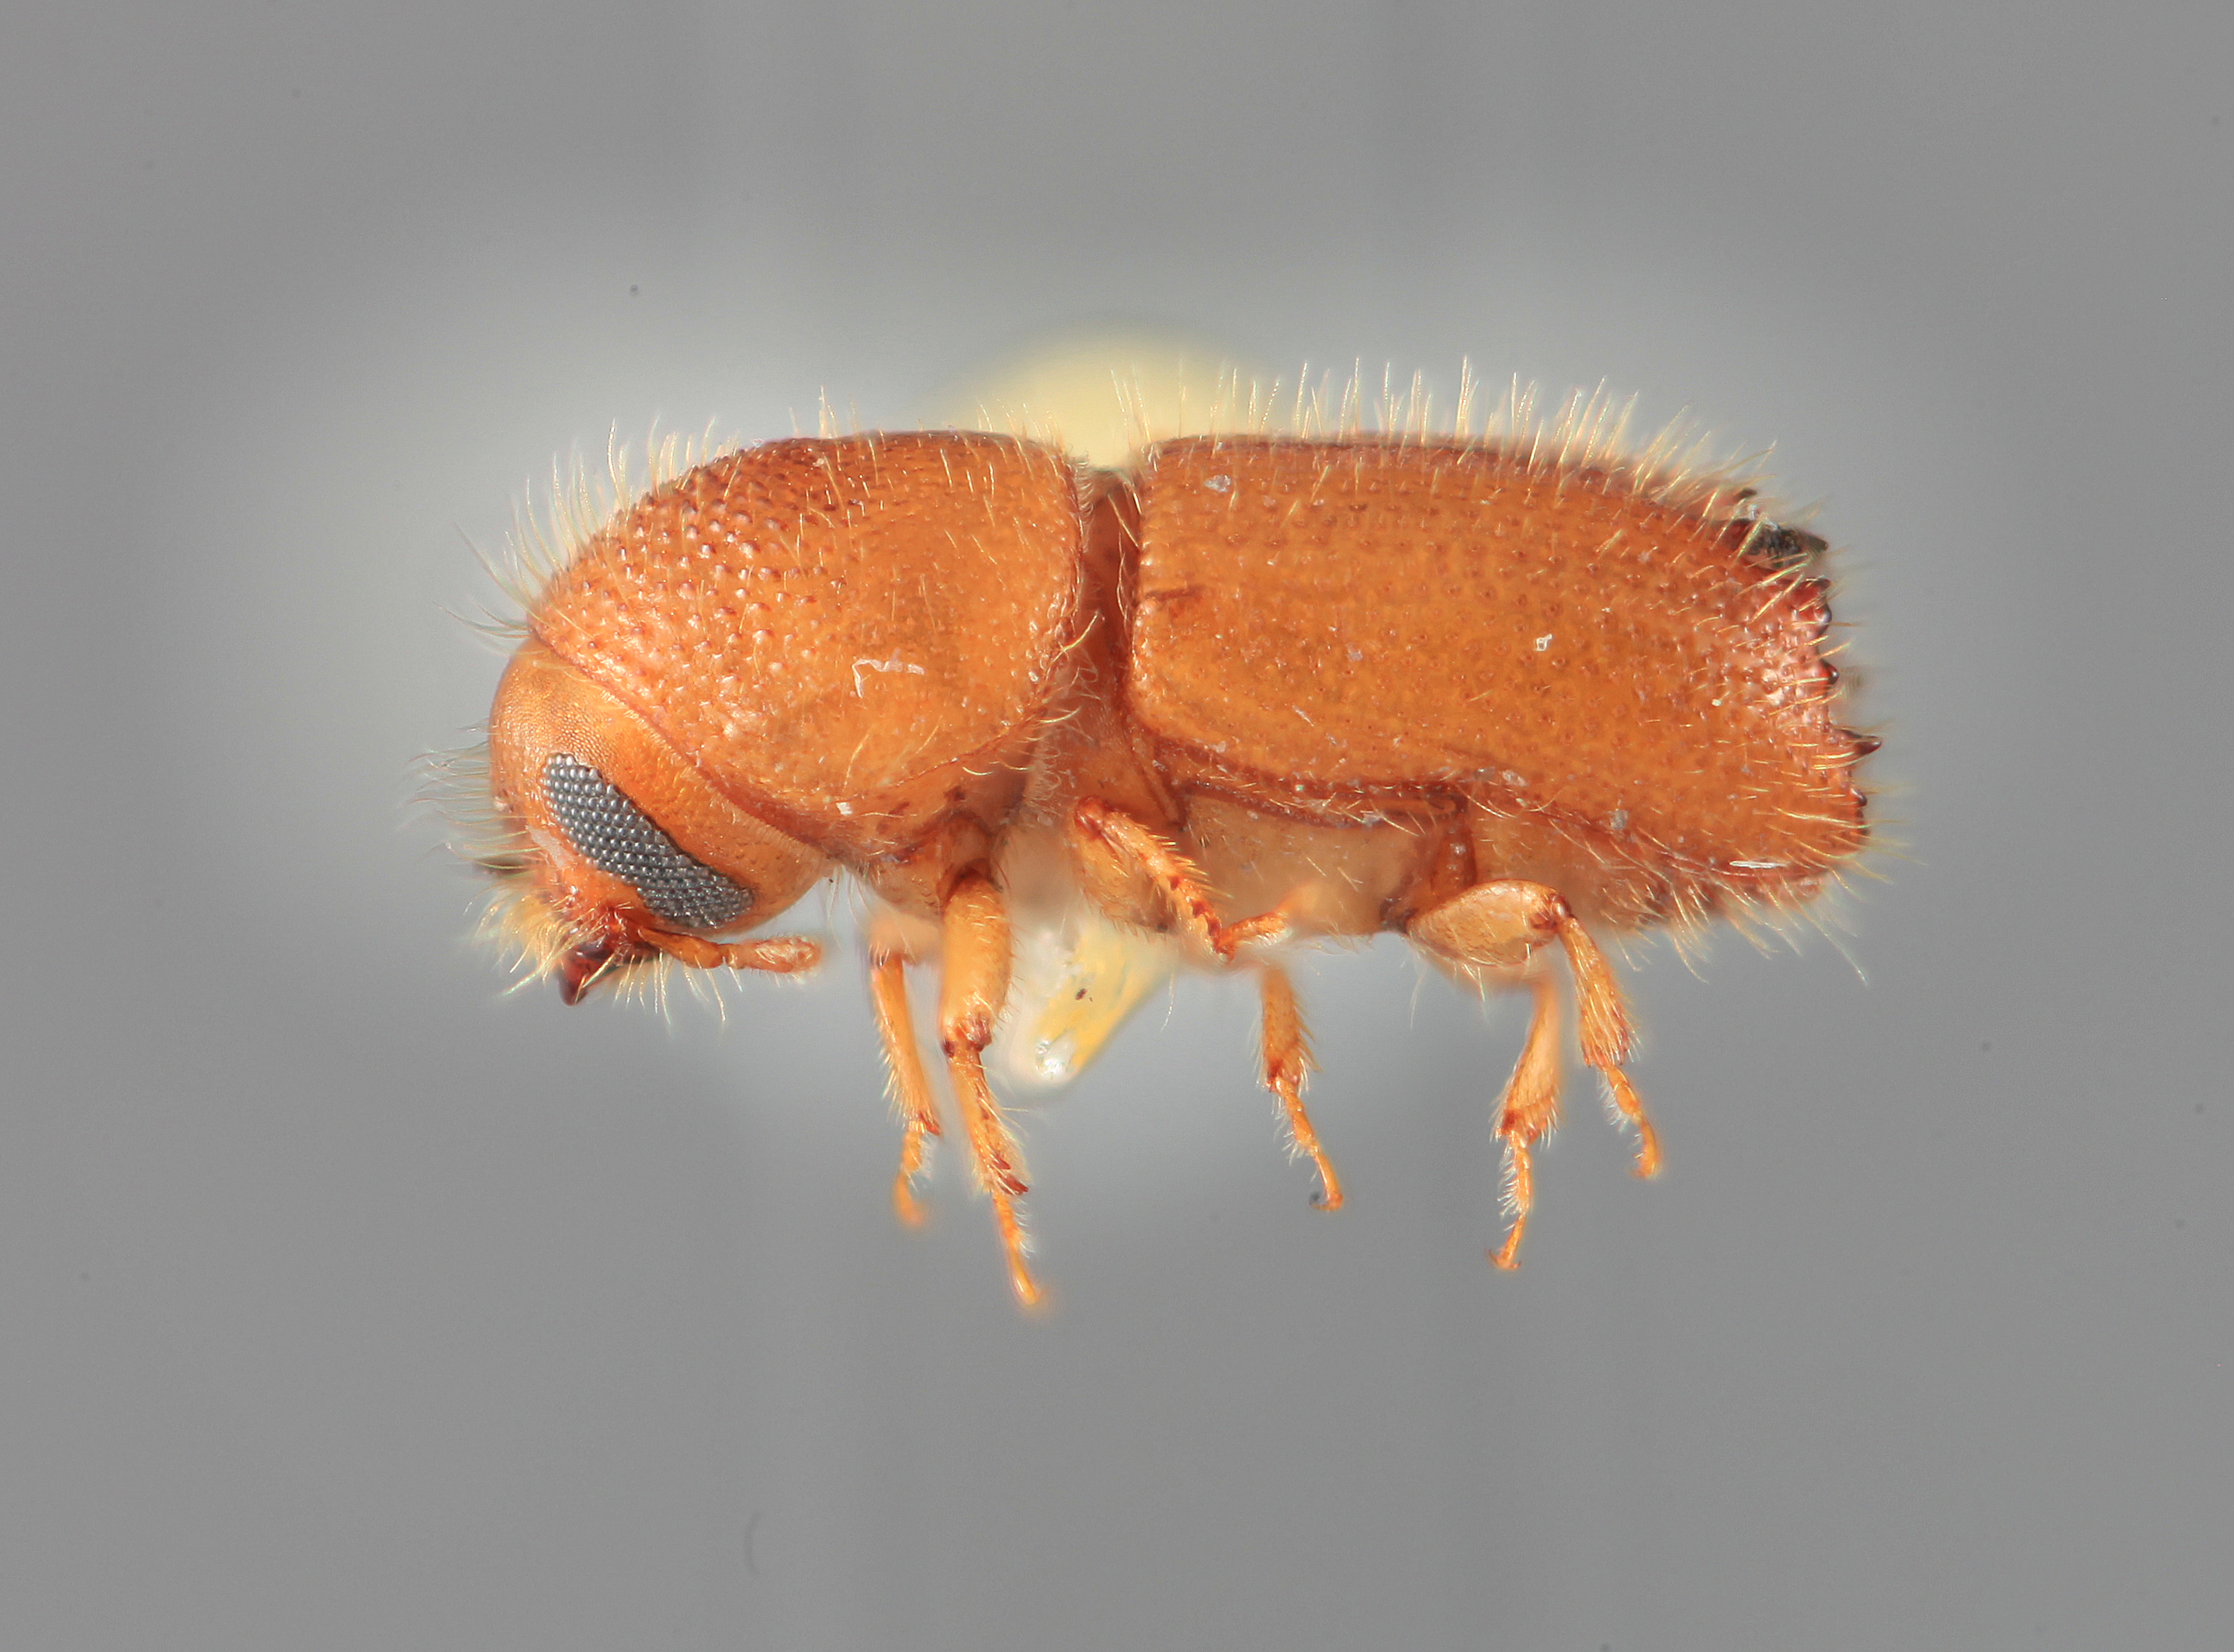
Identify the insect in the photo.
Mimips analogus
